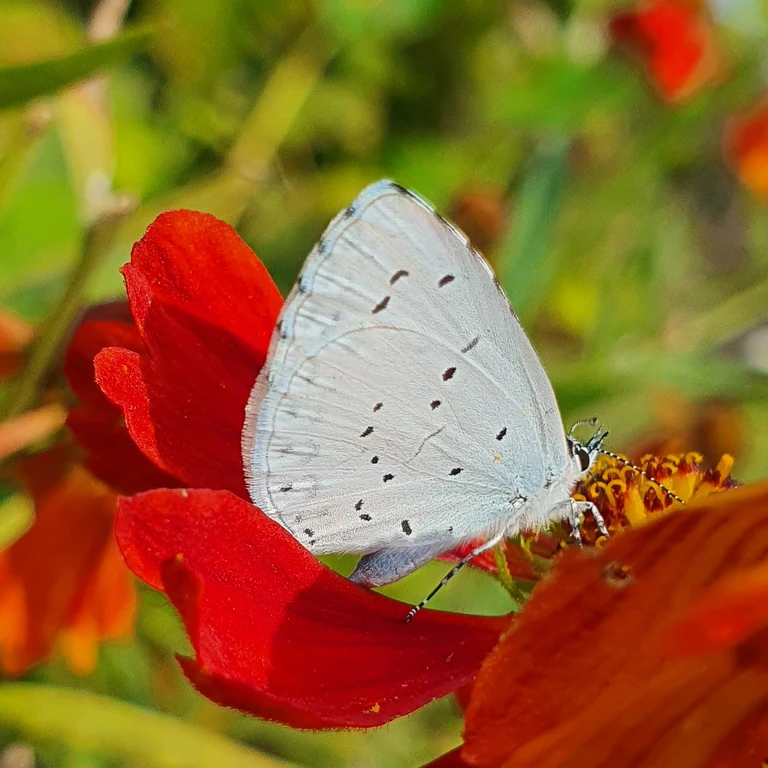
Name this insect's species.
Celastrina argiolus
